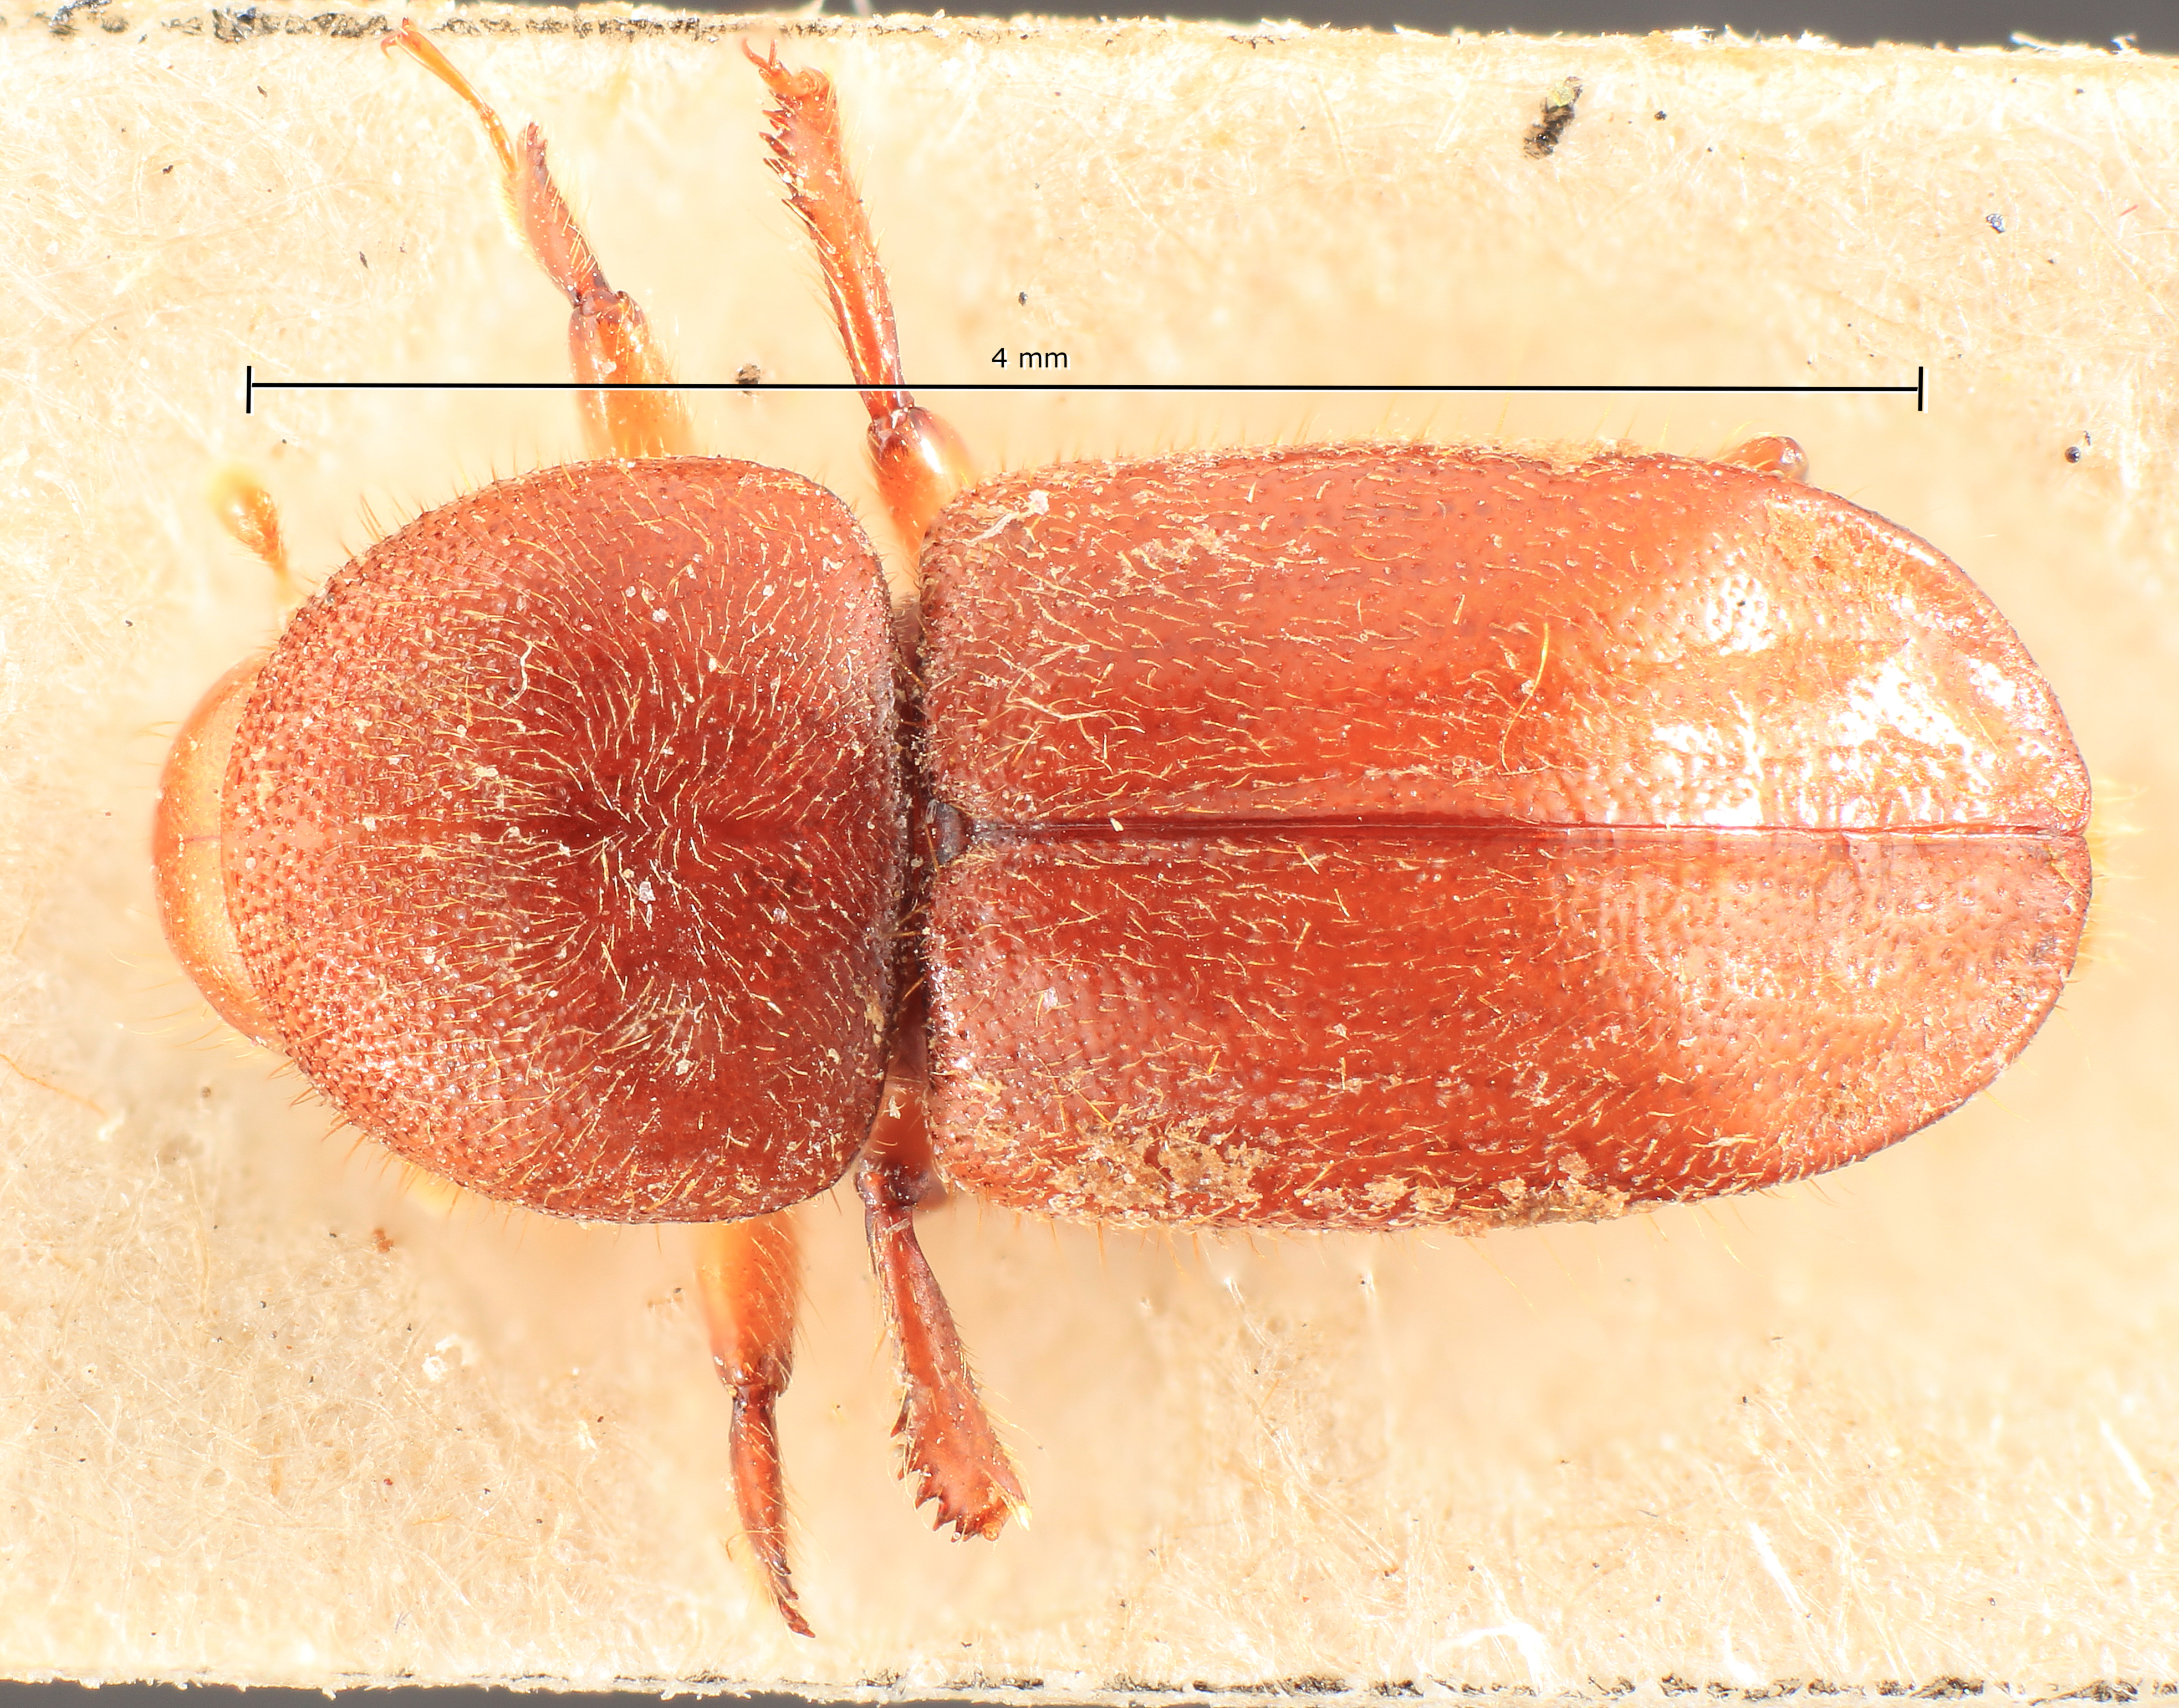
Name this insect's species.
Xyleborus novus
